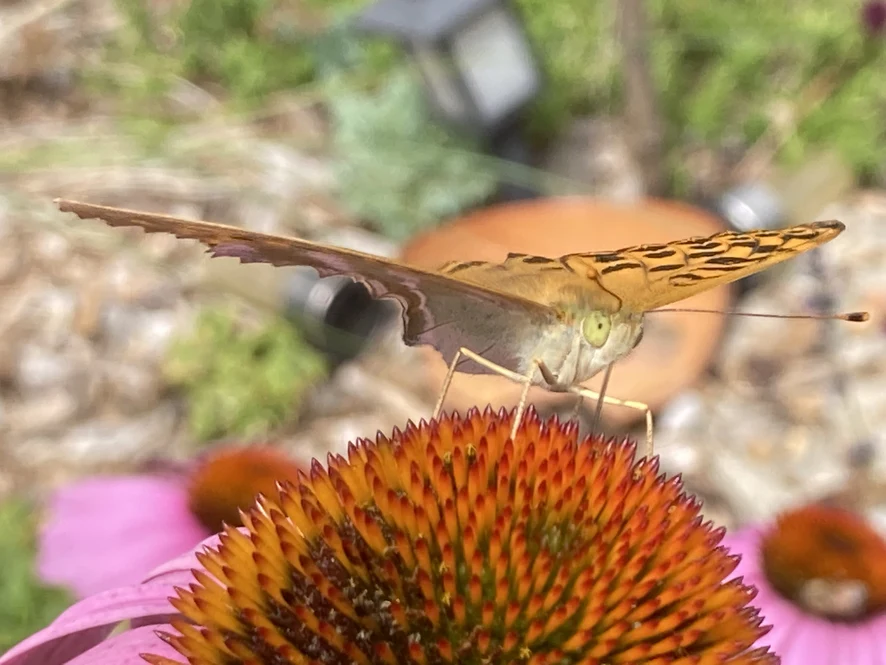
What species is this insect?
Argynnis paphia
